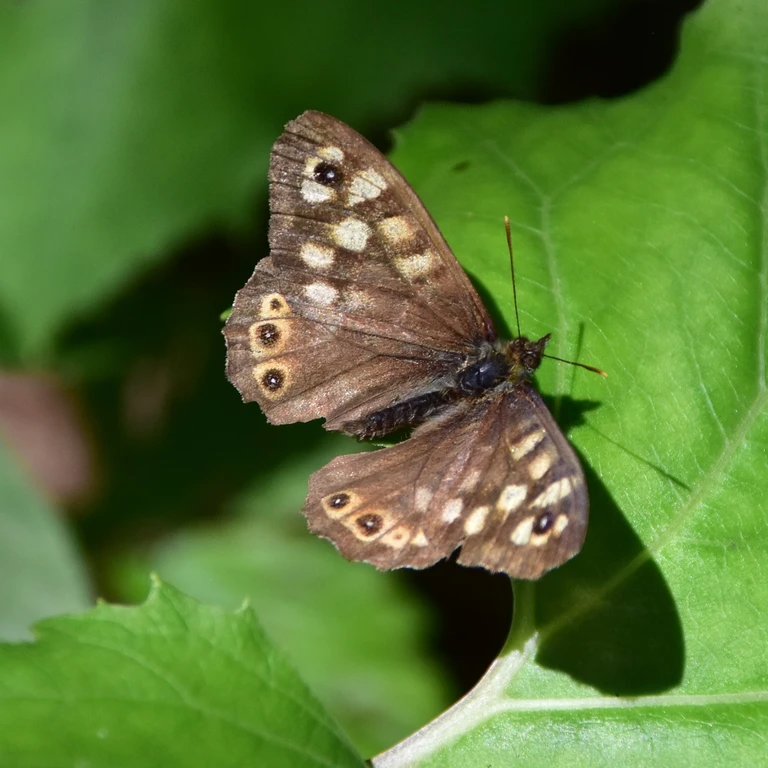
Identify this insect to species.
Pararge aegeria
